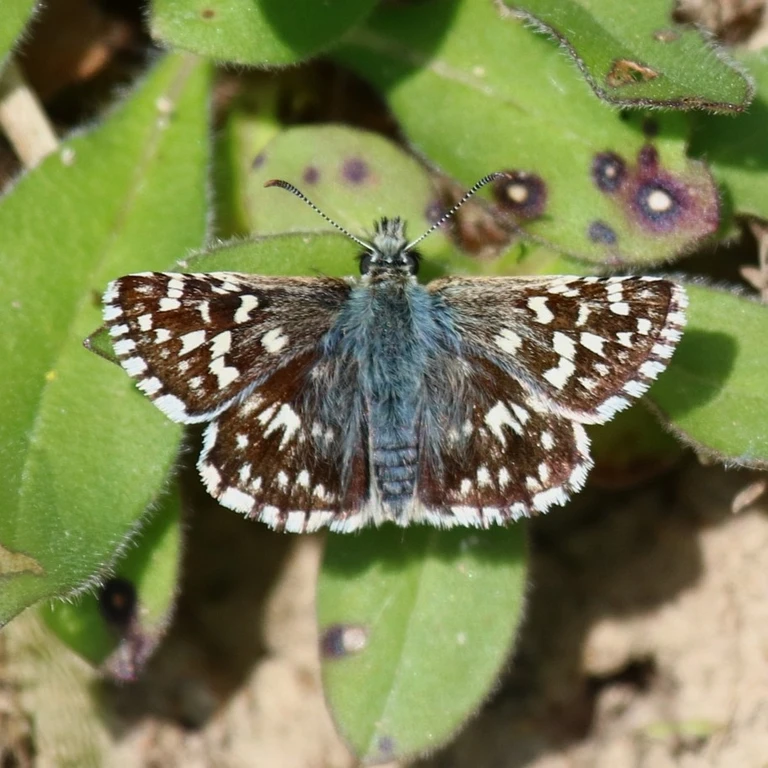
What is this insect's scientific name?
Pyrgus malvae
